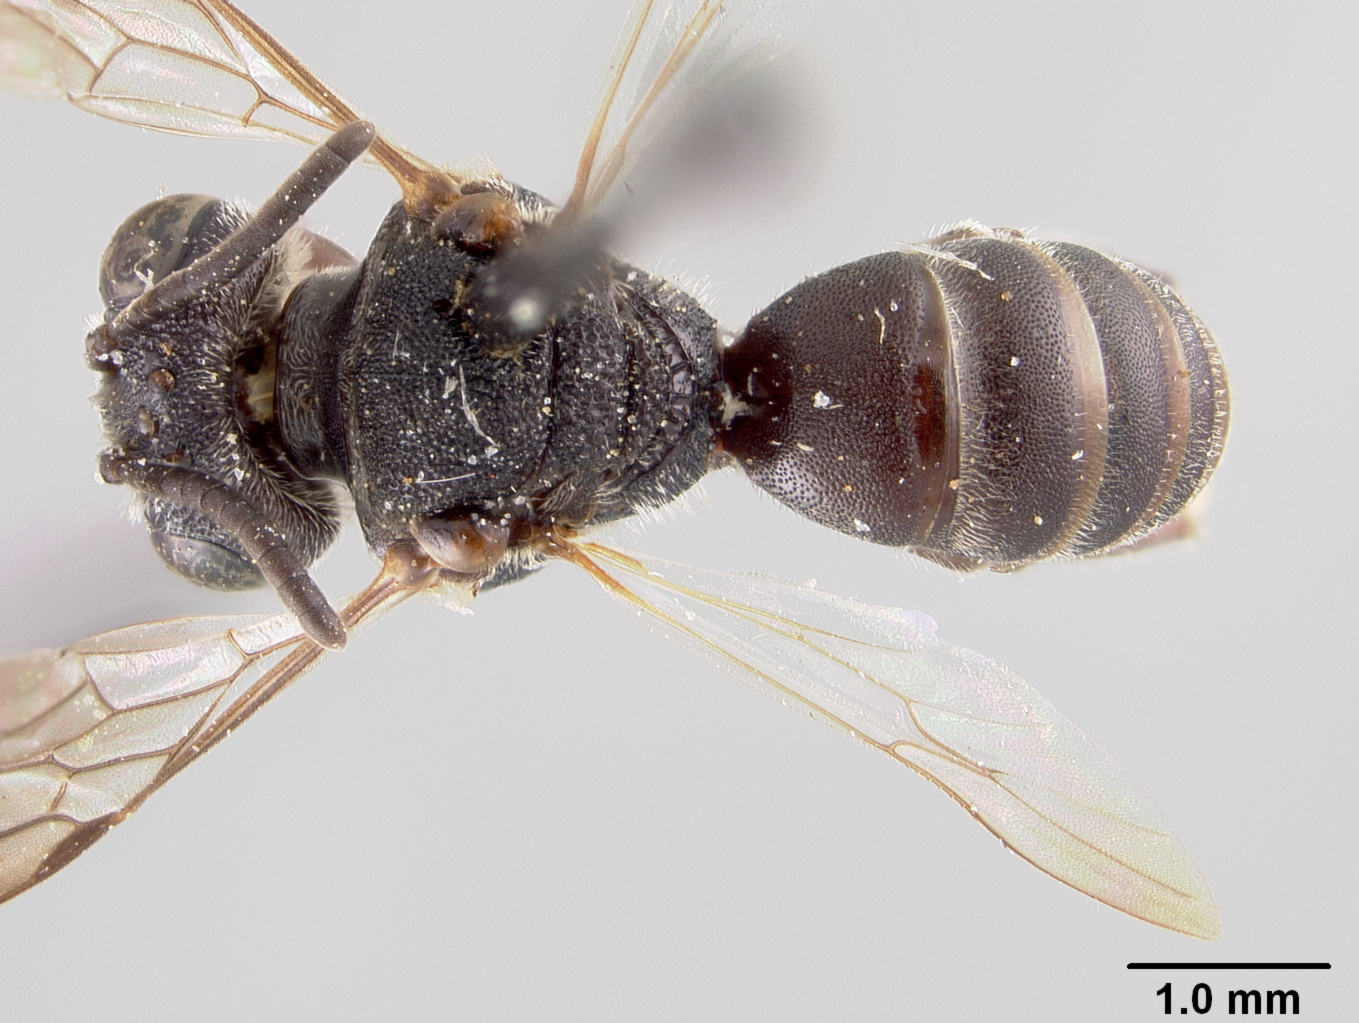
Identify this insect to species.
Heterosarus opacellus
